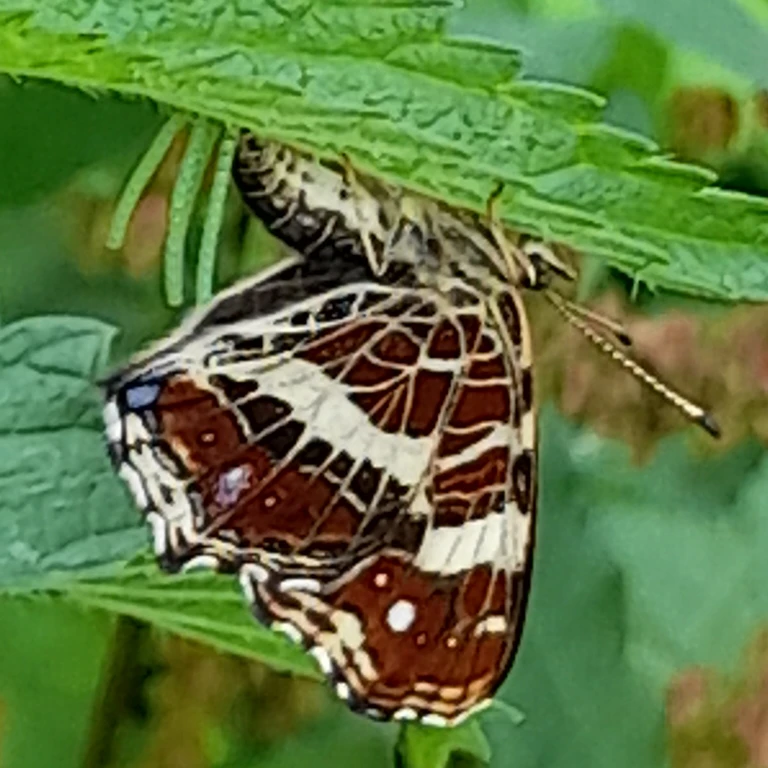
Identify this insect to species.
Araschnia levana
